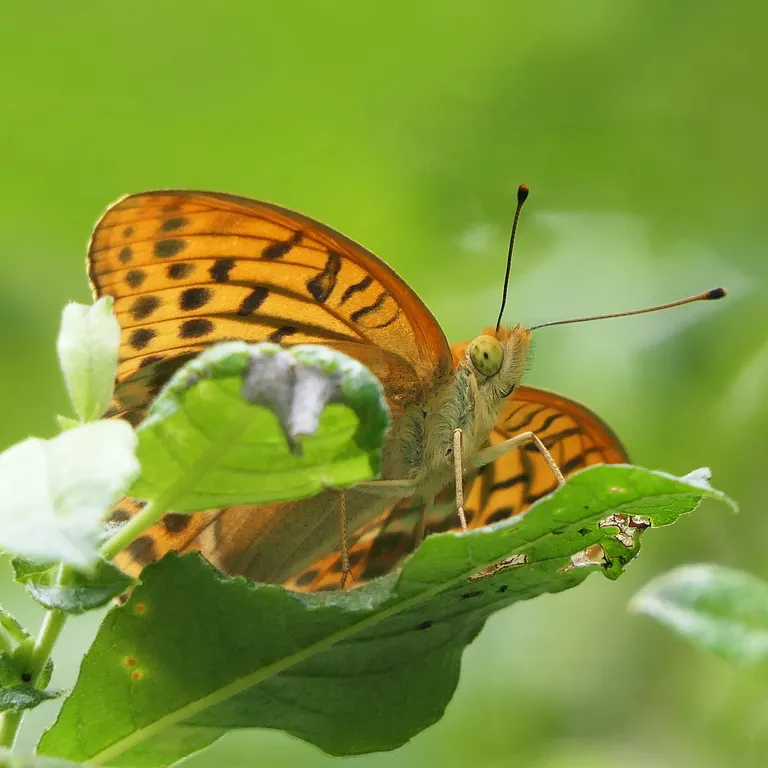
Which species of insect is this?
Argynnis paphia
